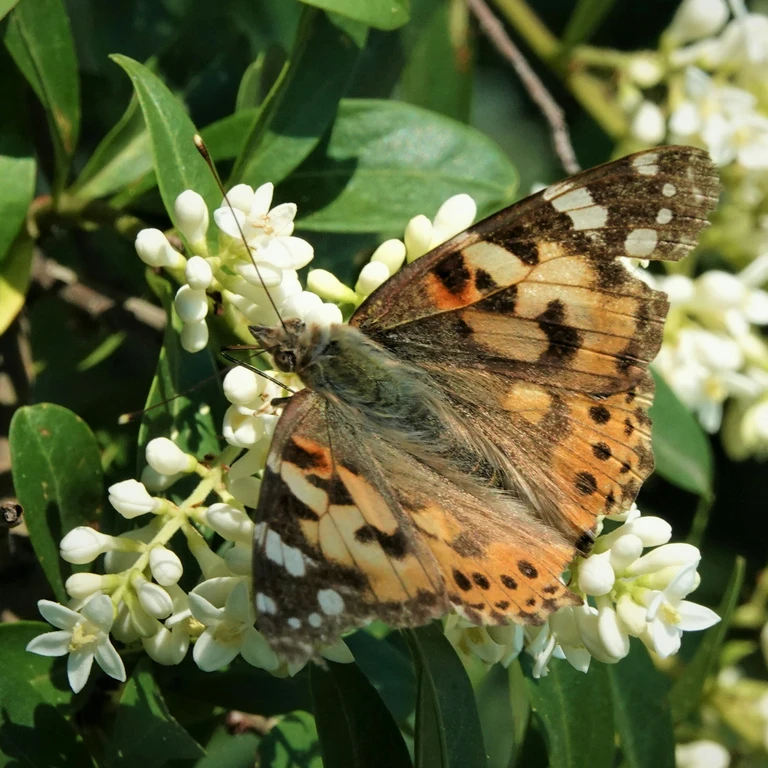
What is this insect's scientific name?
Vanessa cardui
